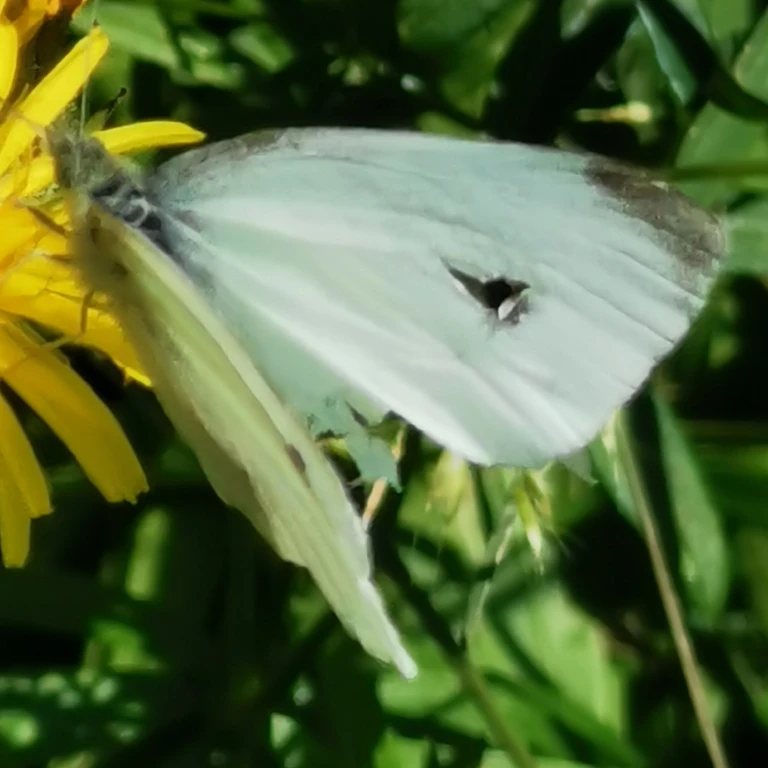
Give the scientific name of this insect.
Pieris rapae
